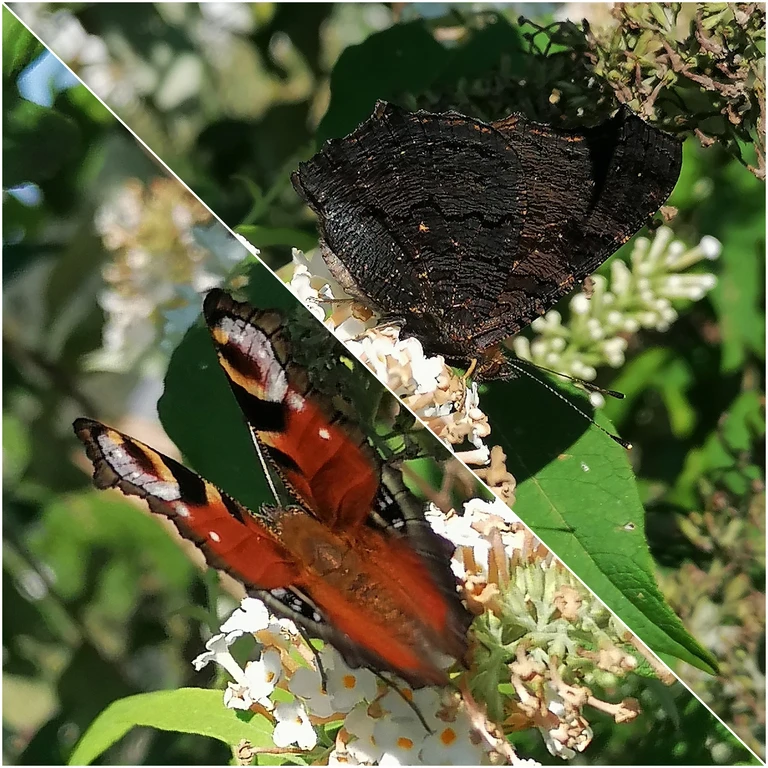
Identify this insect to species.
Aglais io
